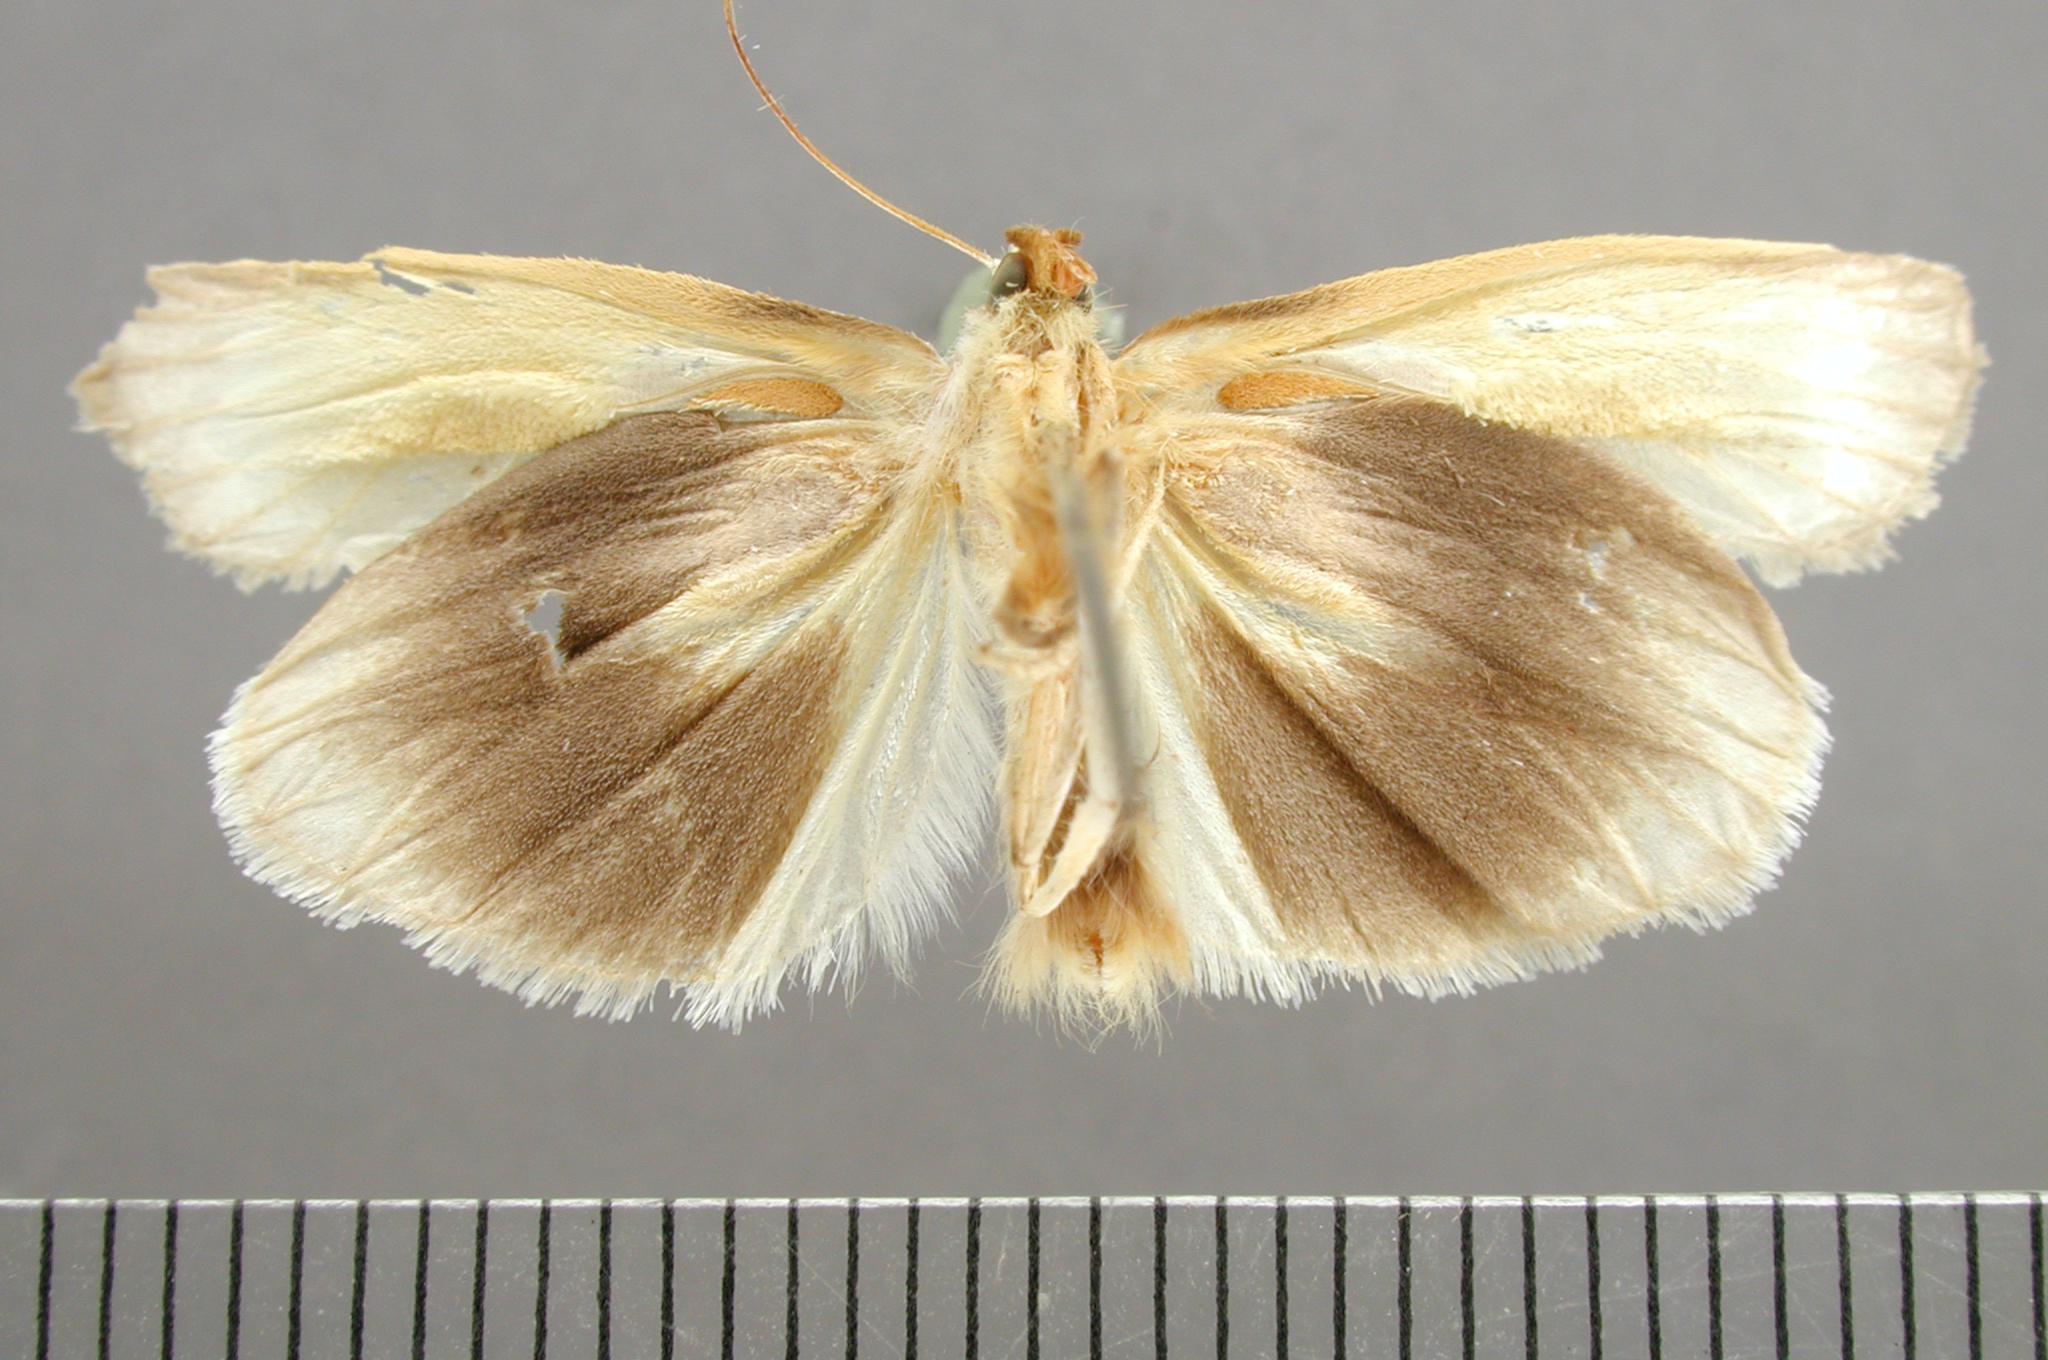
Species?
Agylla exscissa
